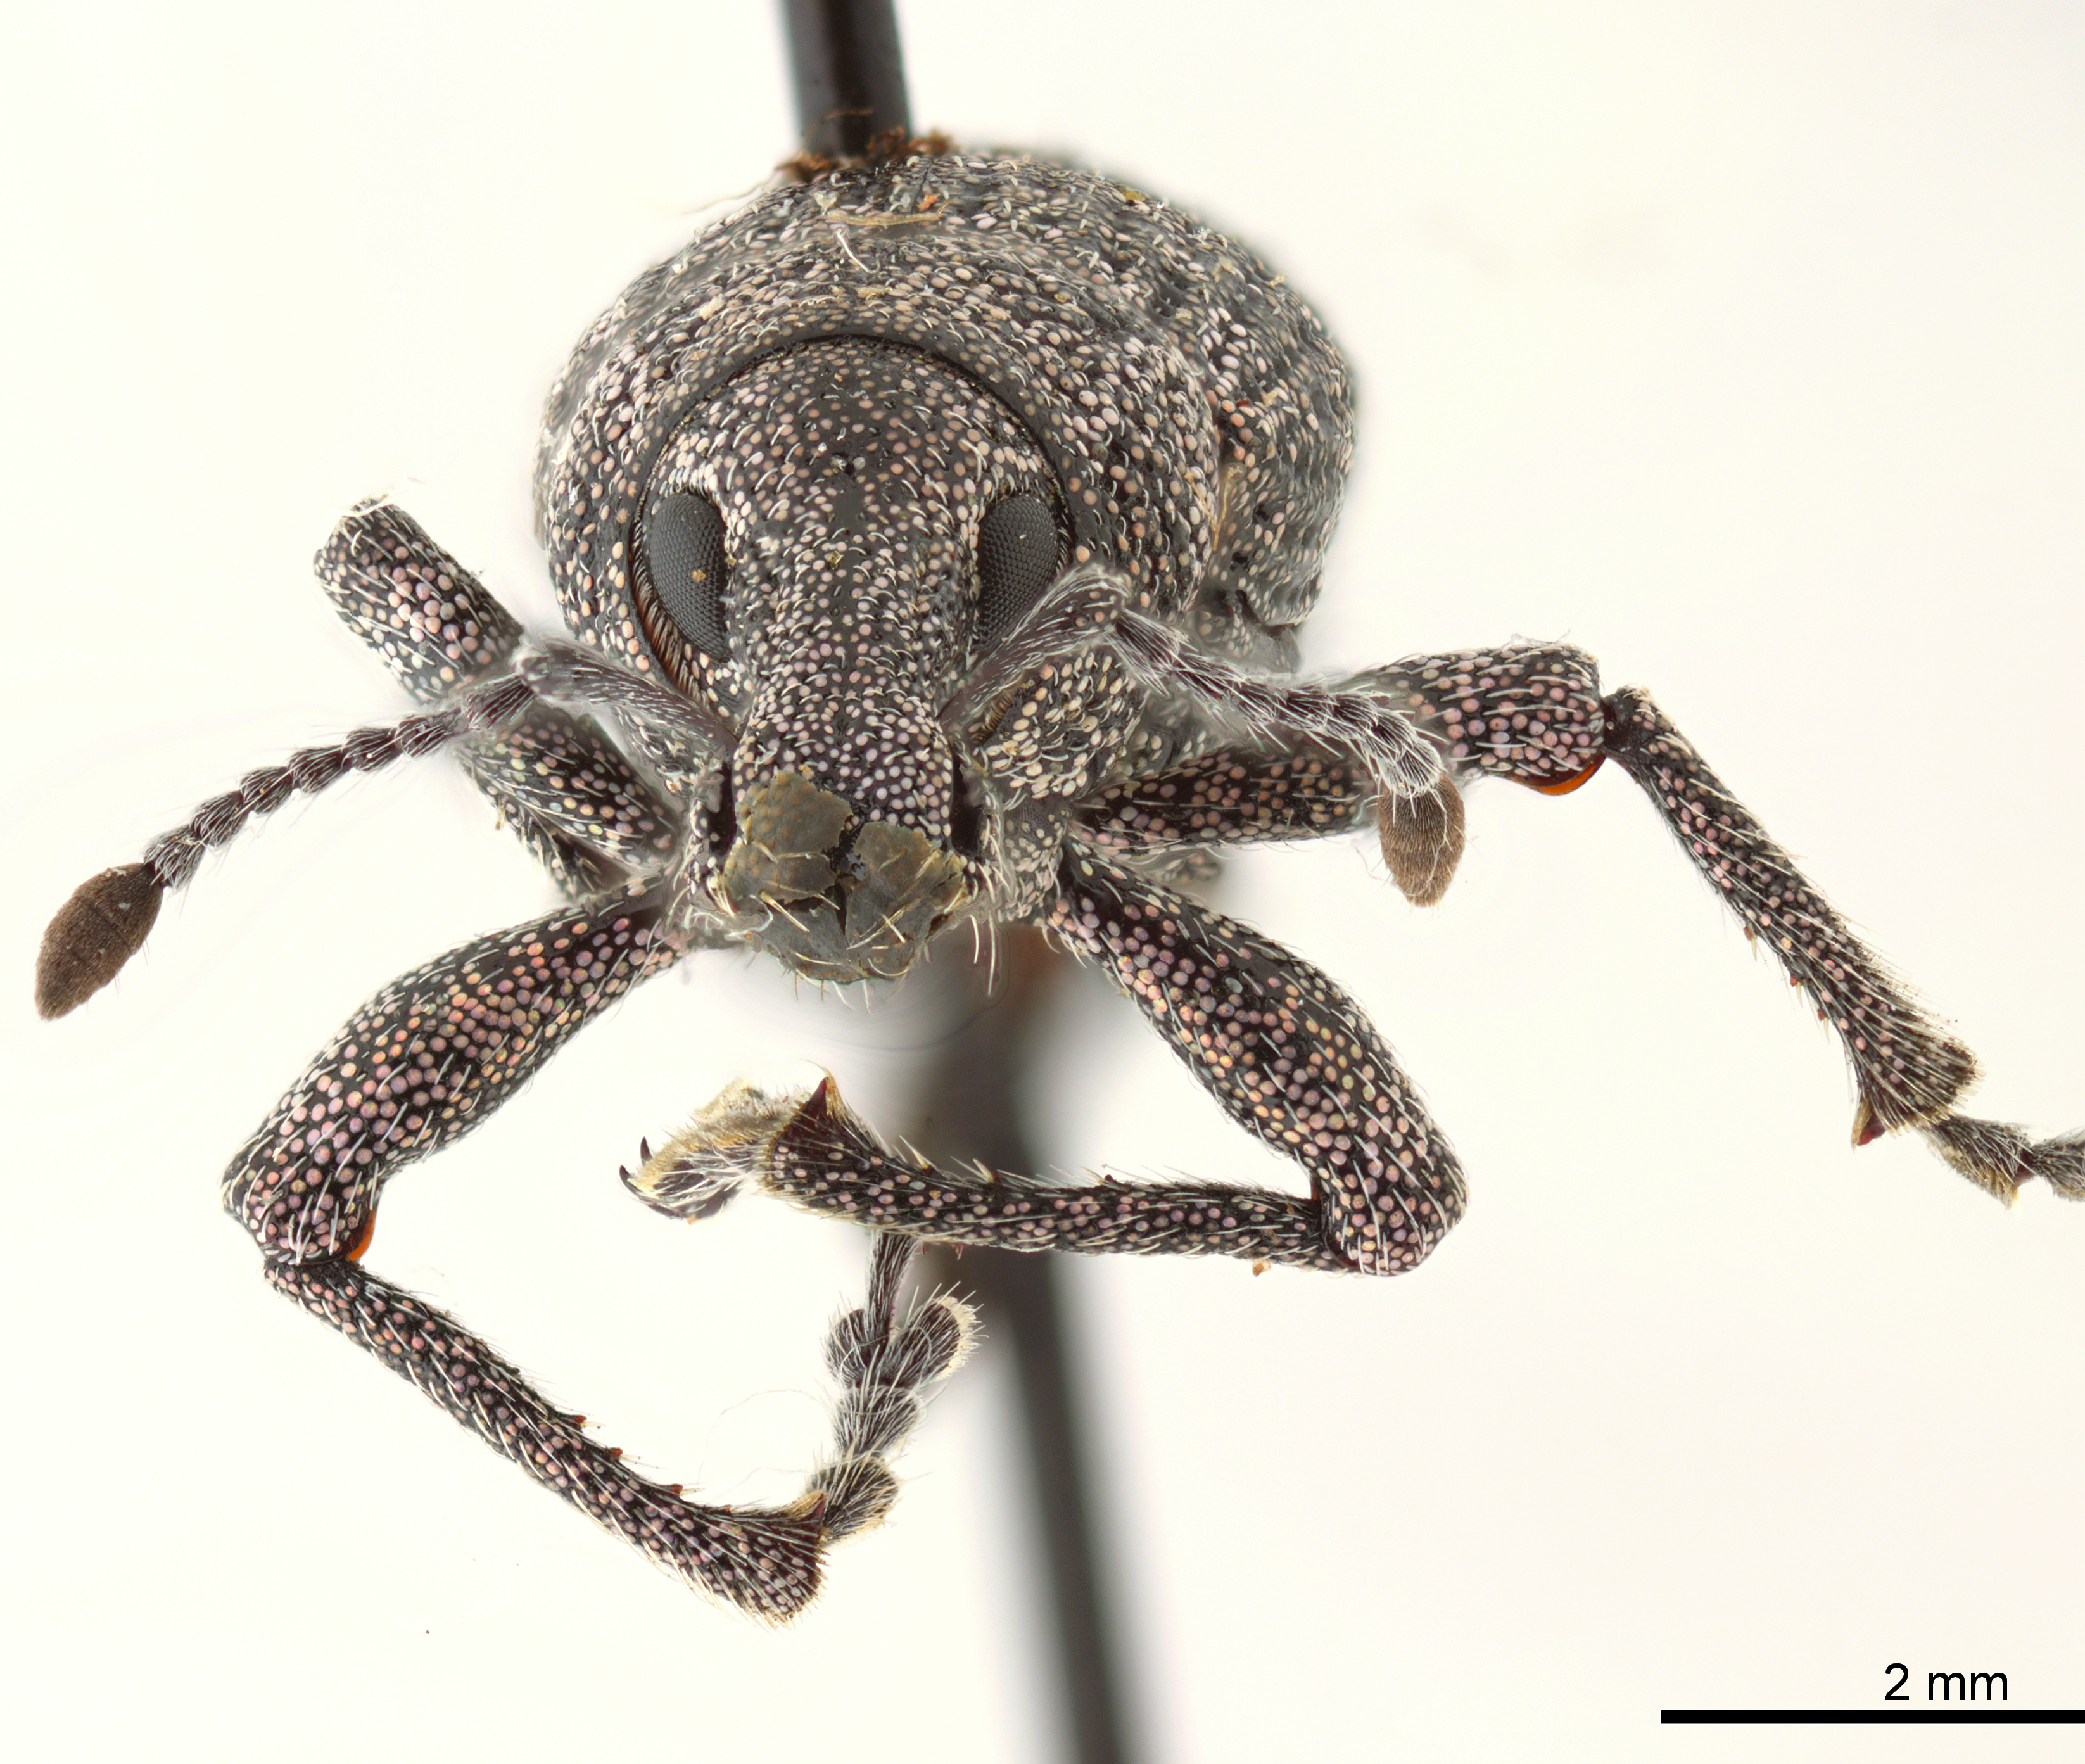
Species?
Strangaliodes albosquamosus
